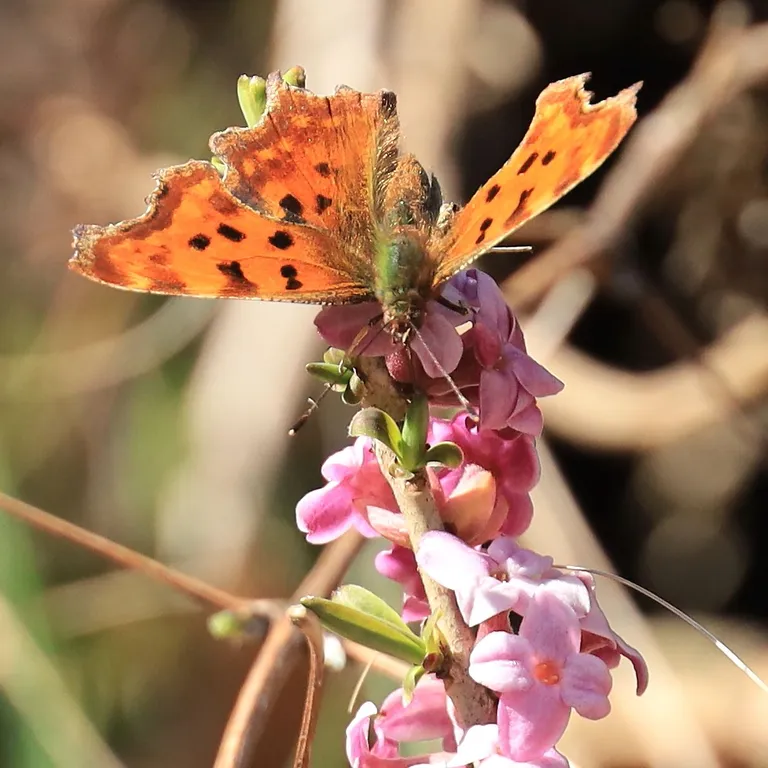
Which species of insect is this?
Polygonia c-album
